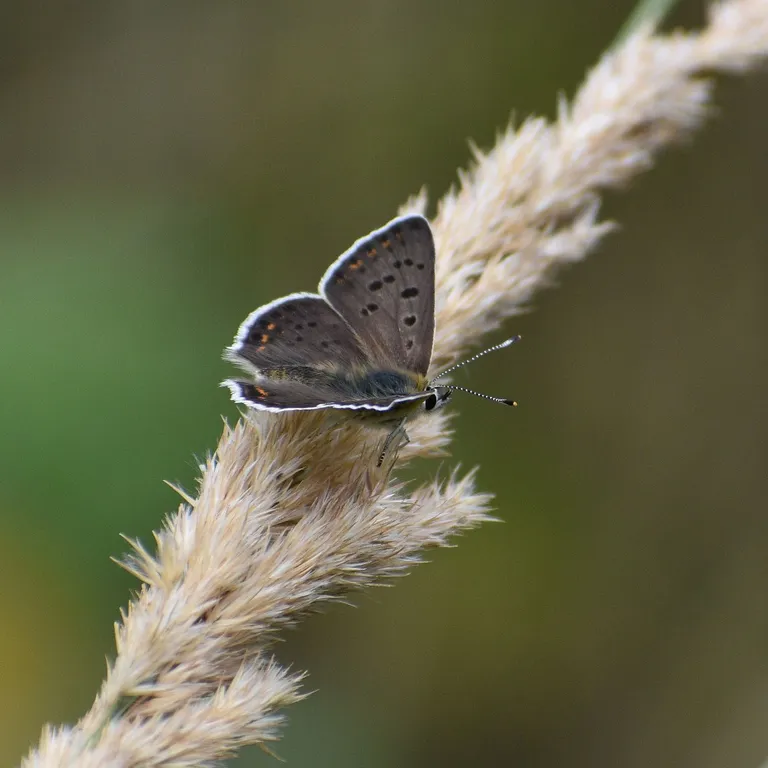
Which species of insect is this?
Lycaena tityrus (also Loweia tityrus)
